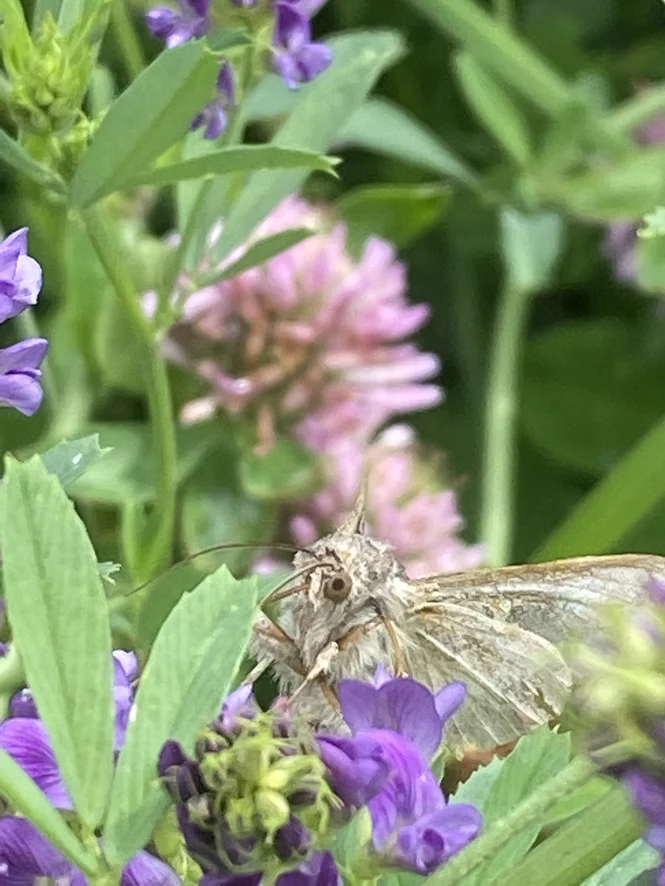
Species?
Autographa gamma
